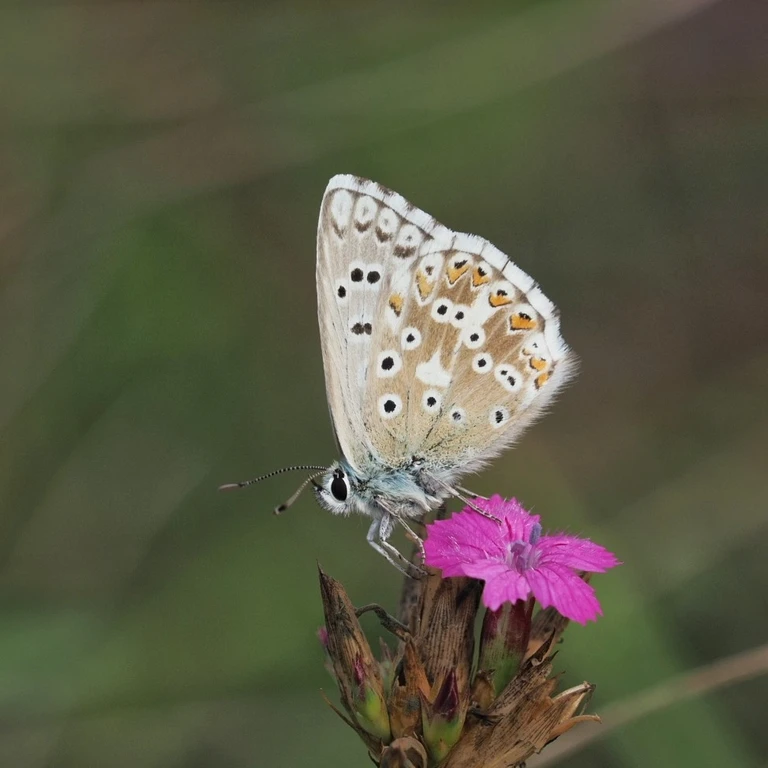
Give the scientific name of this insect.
Lysandra coridon
